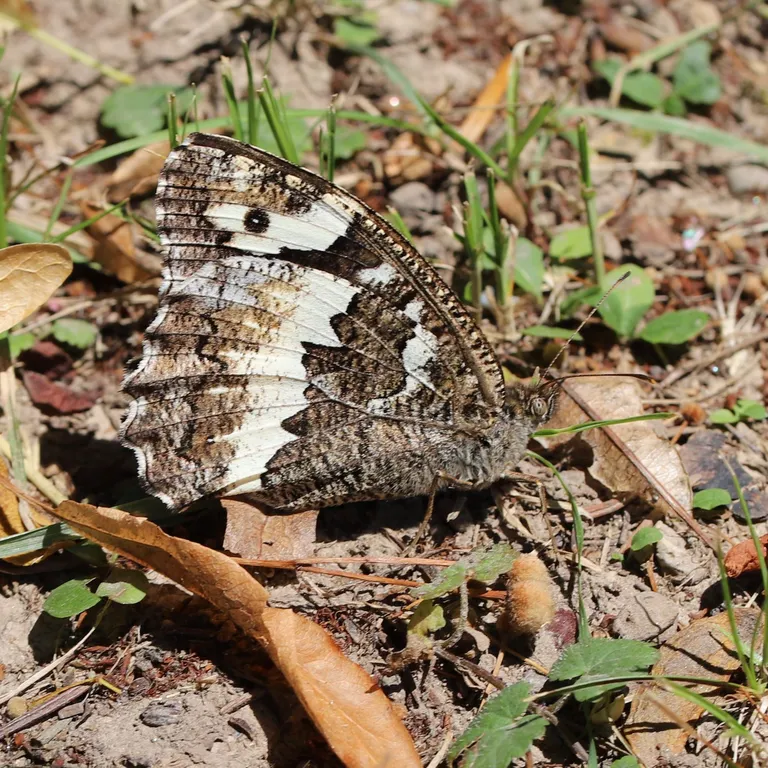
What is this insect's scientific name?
Brintesia circe
